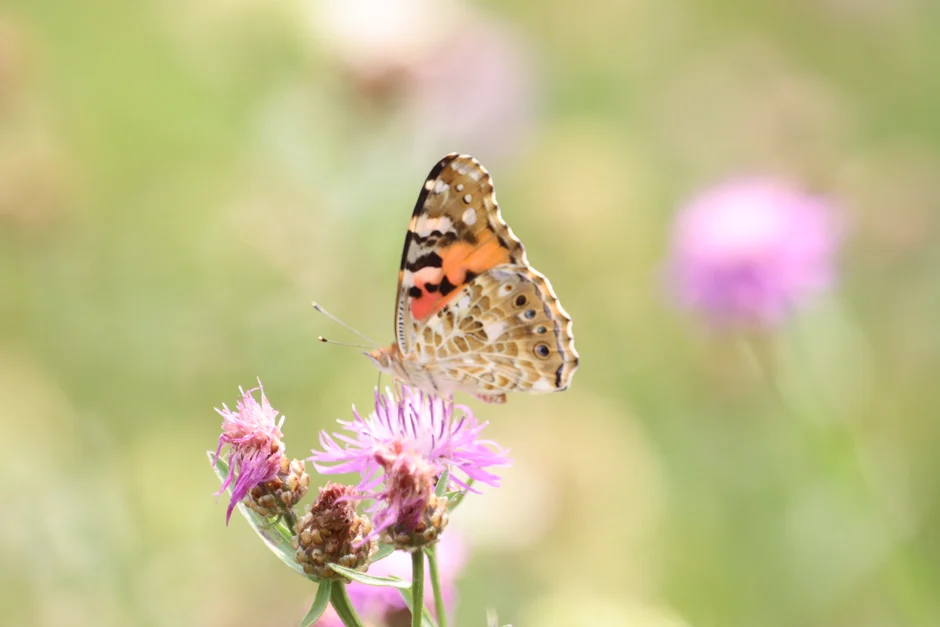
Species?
Vanessa cardui
